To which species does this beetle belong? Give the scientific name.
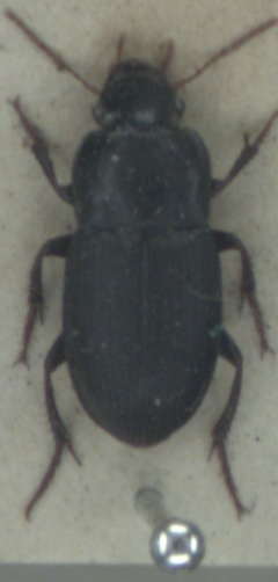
Harpalus tardus
